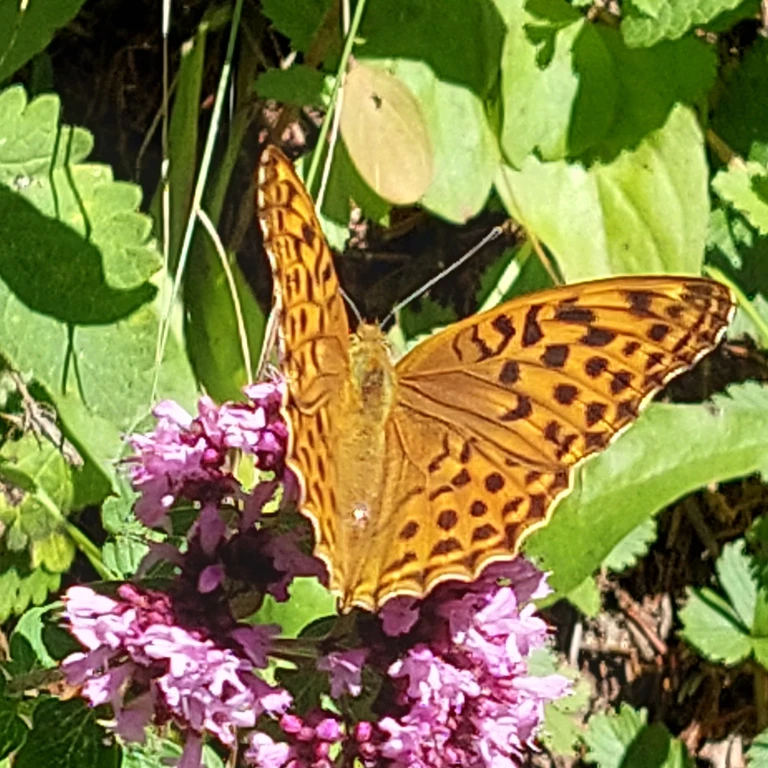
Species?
Argynnis paphia
